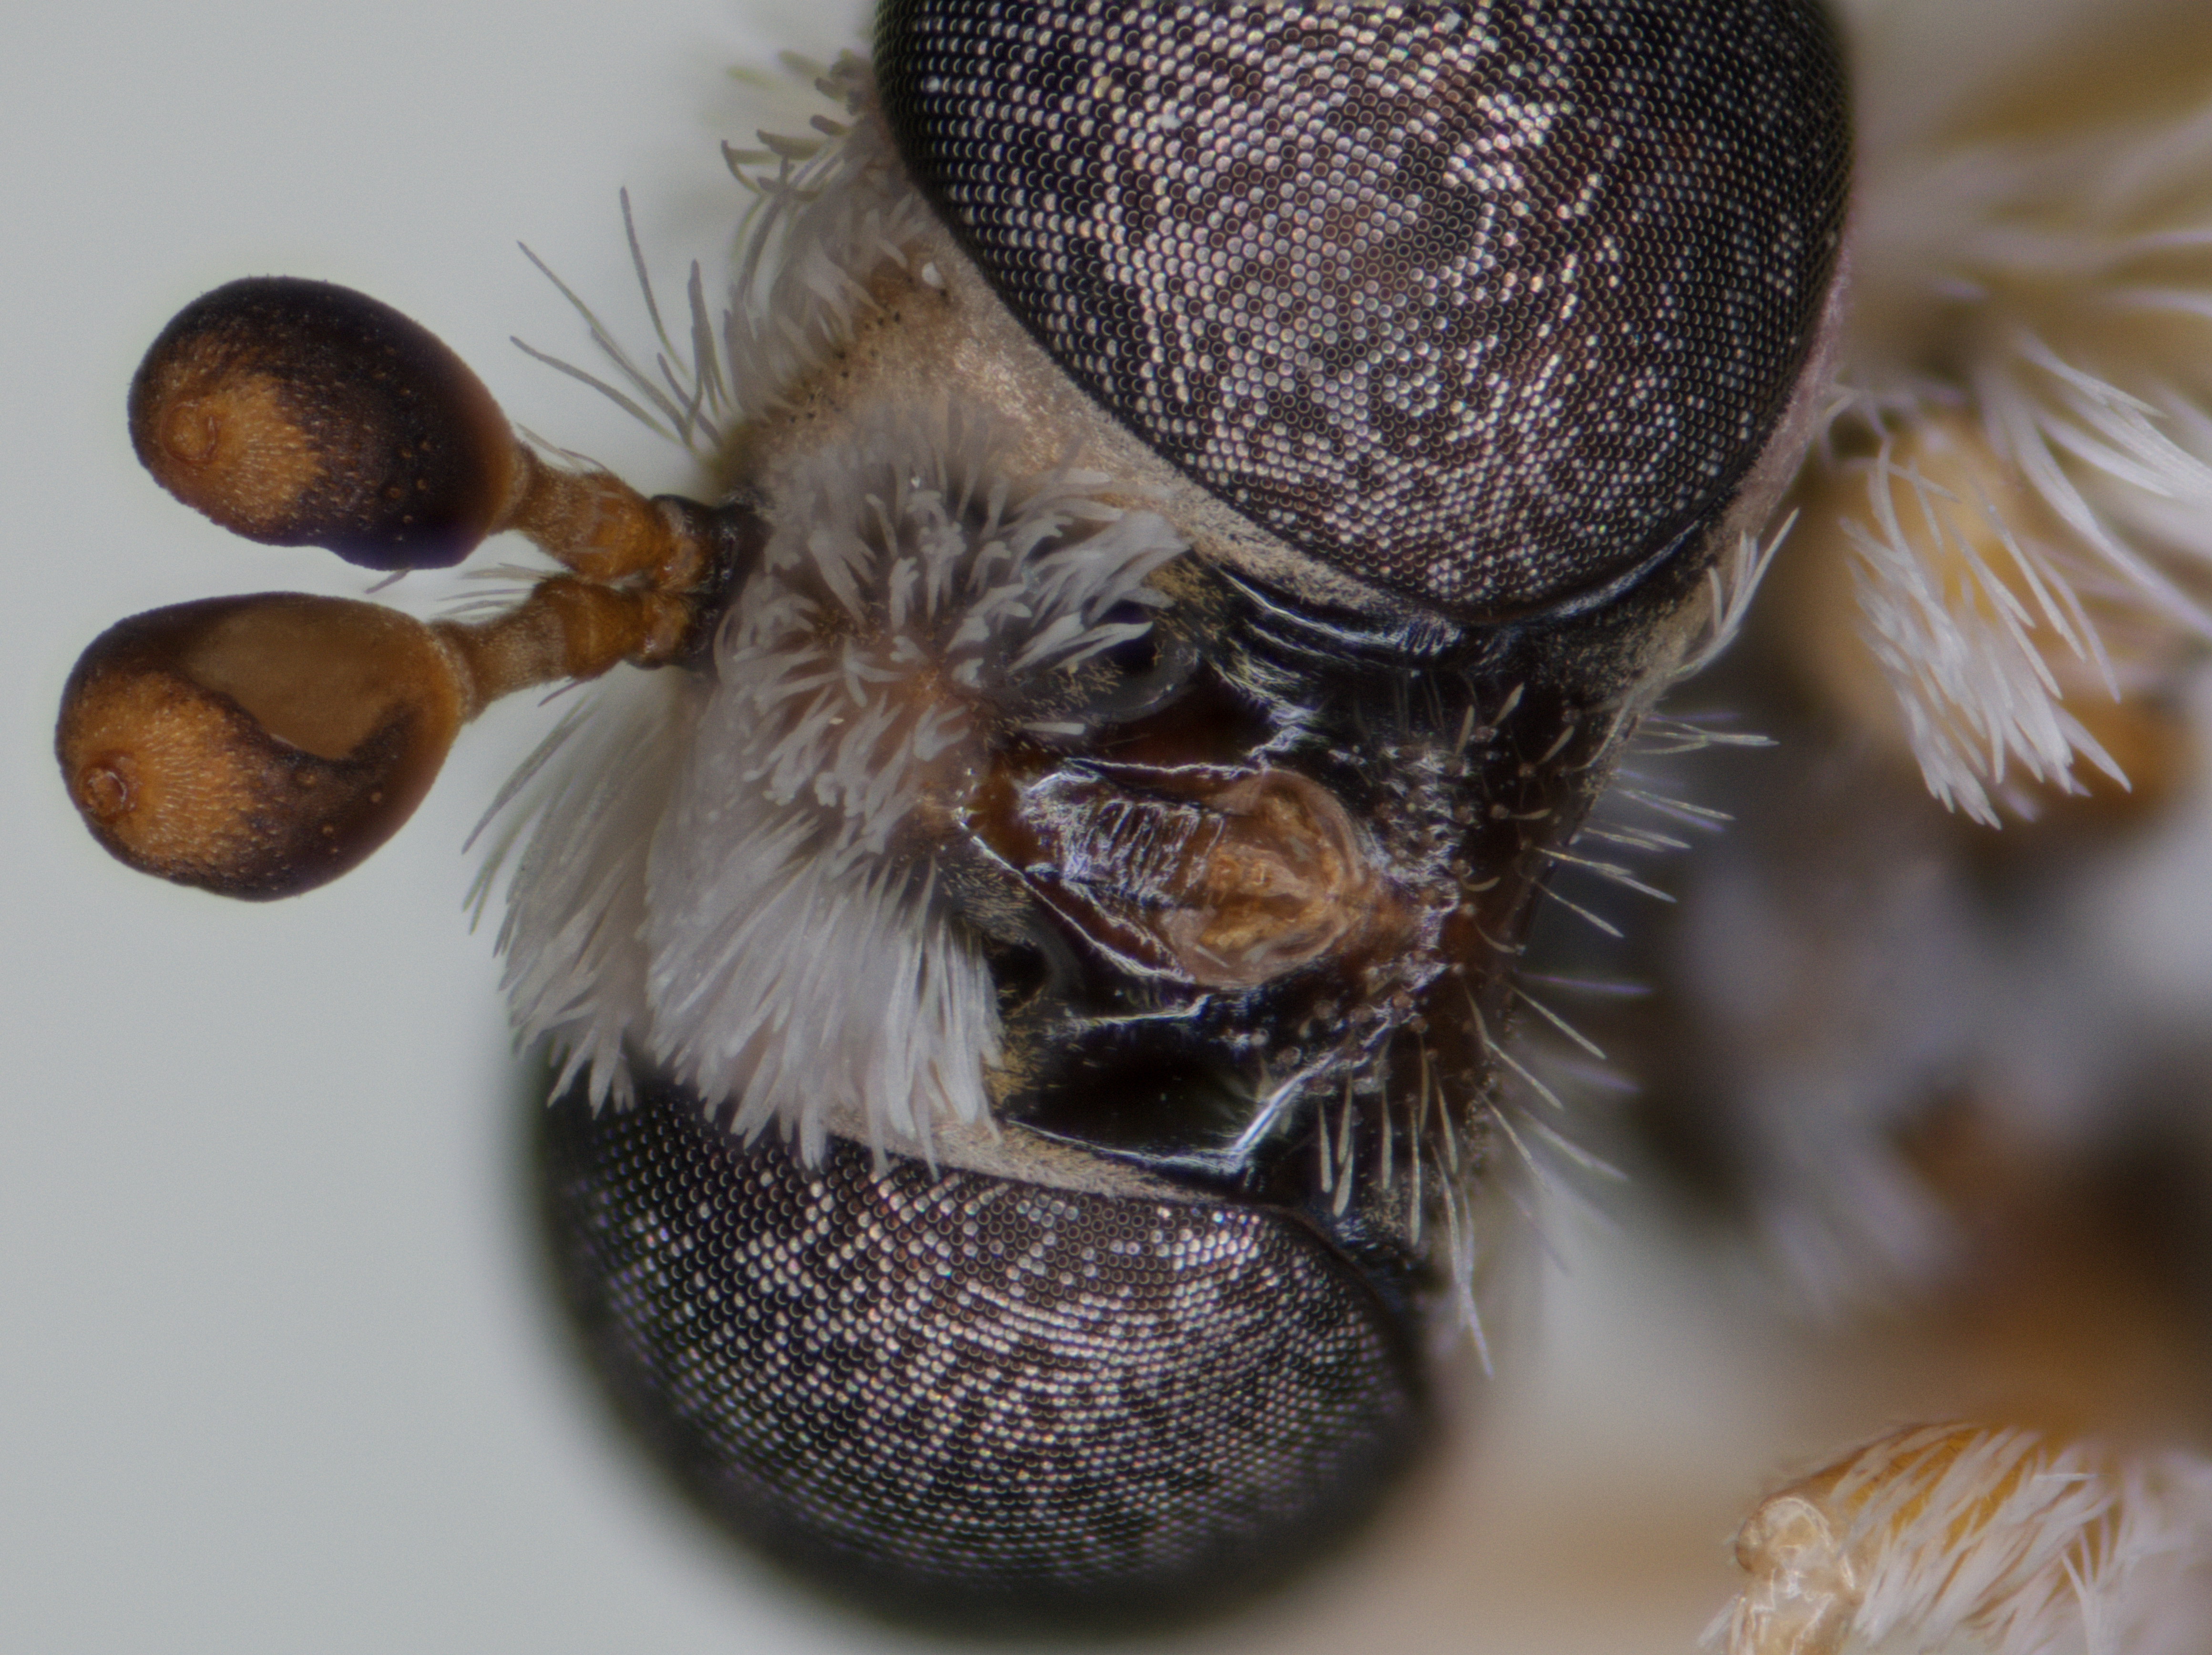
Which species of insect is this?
Eremohaplomydas gobabebensis
